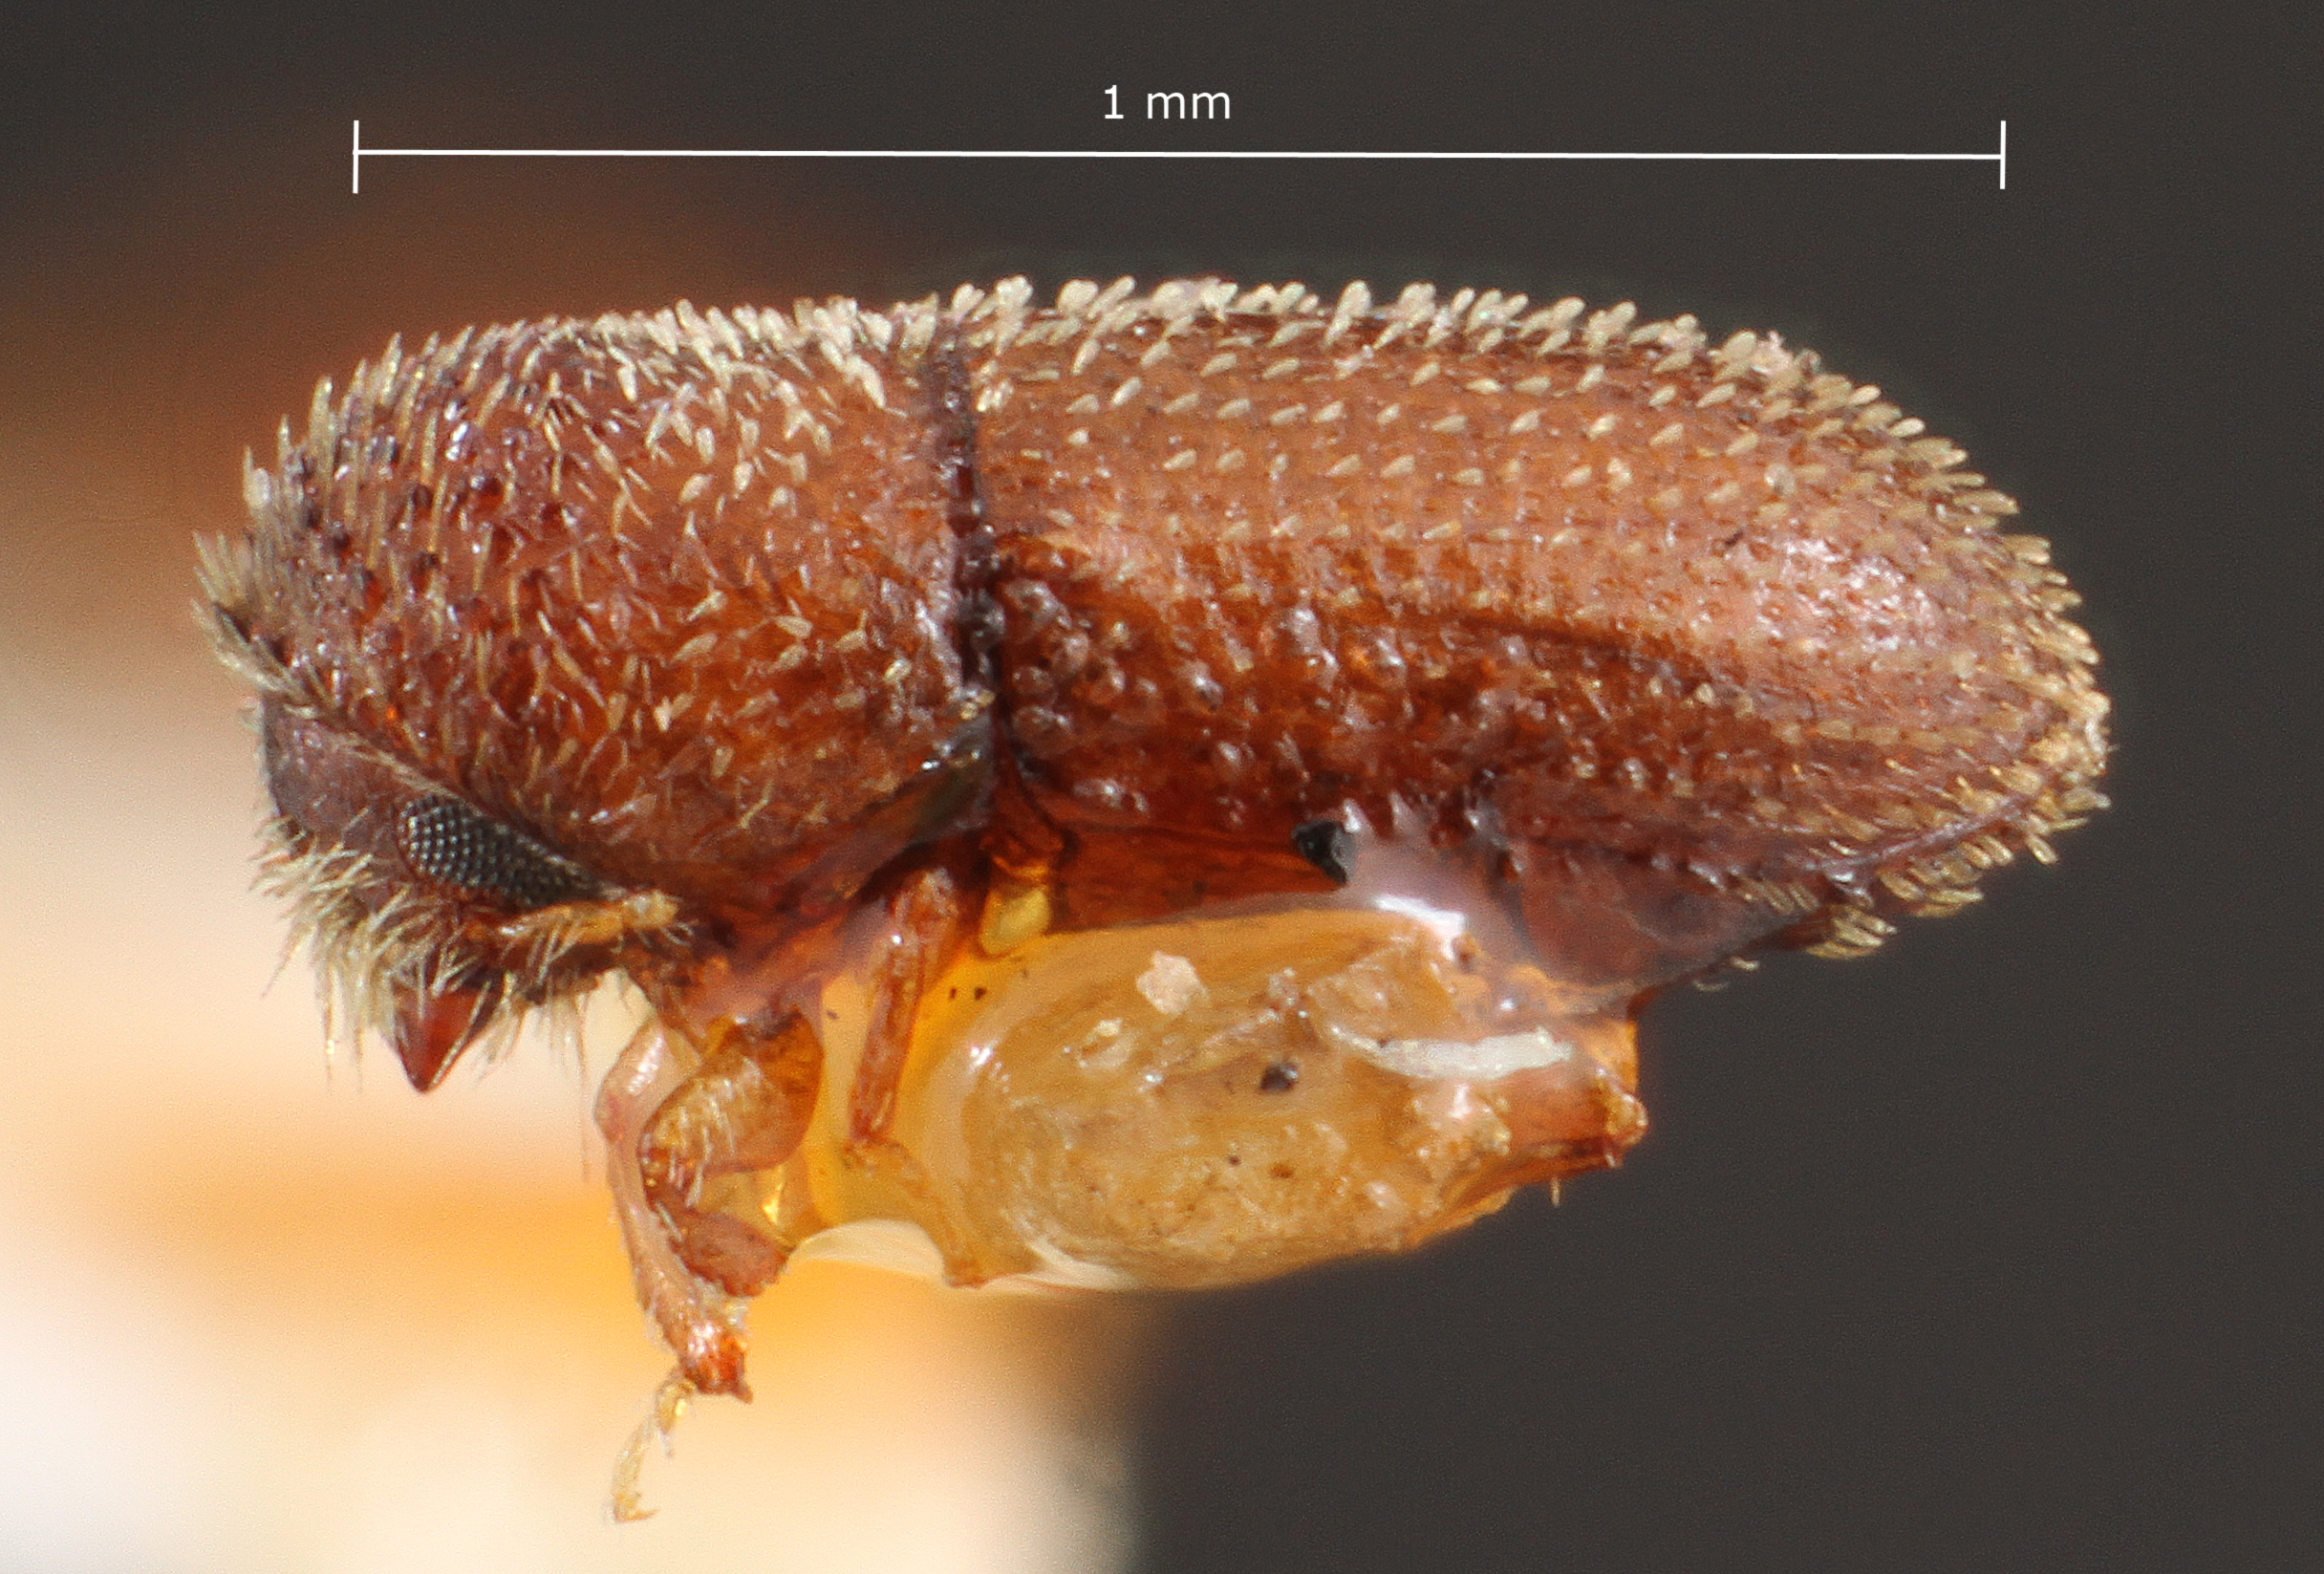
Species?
Stephanoderes parallelus
